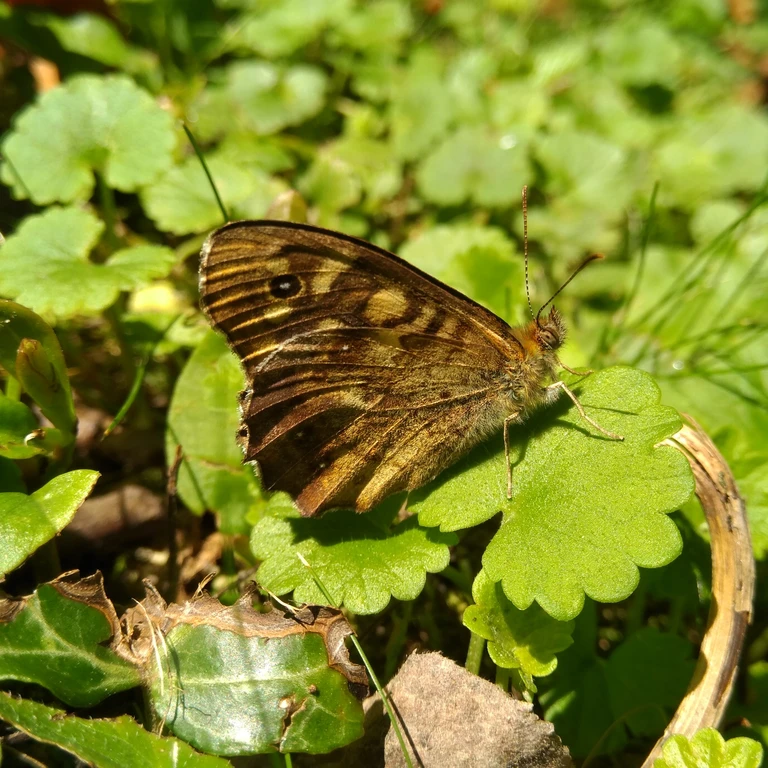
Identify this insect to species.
Pararge aegeria
